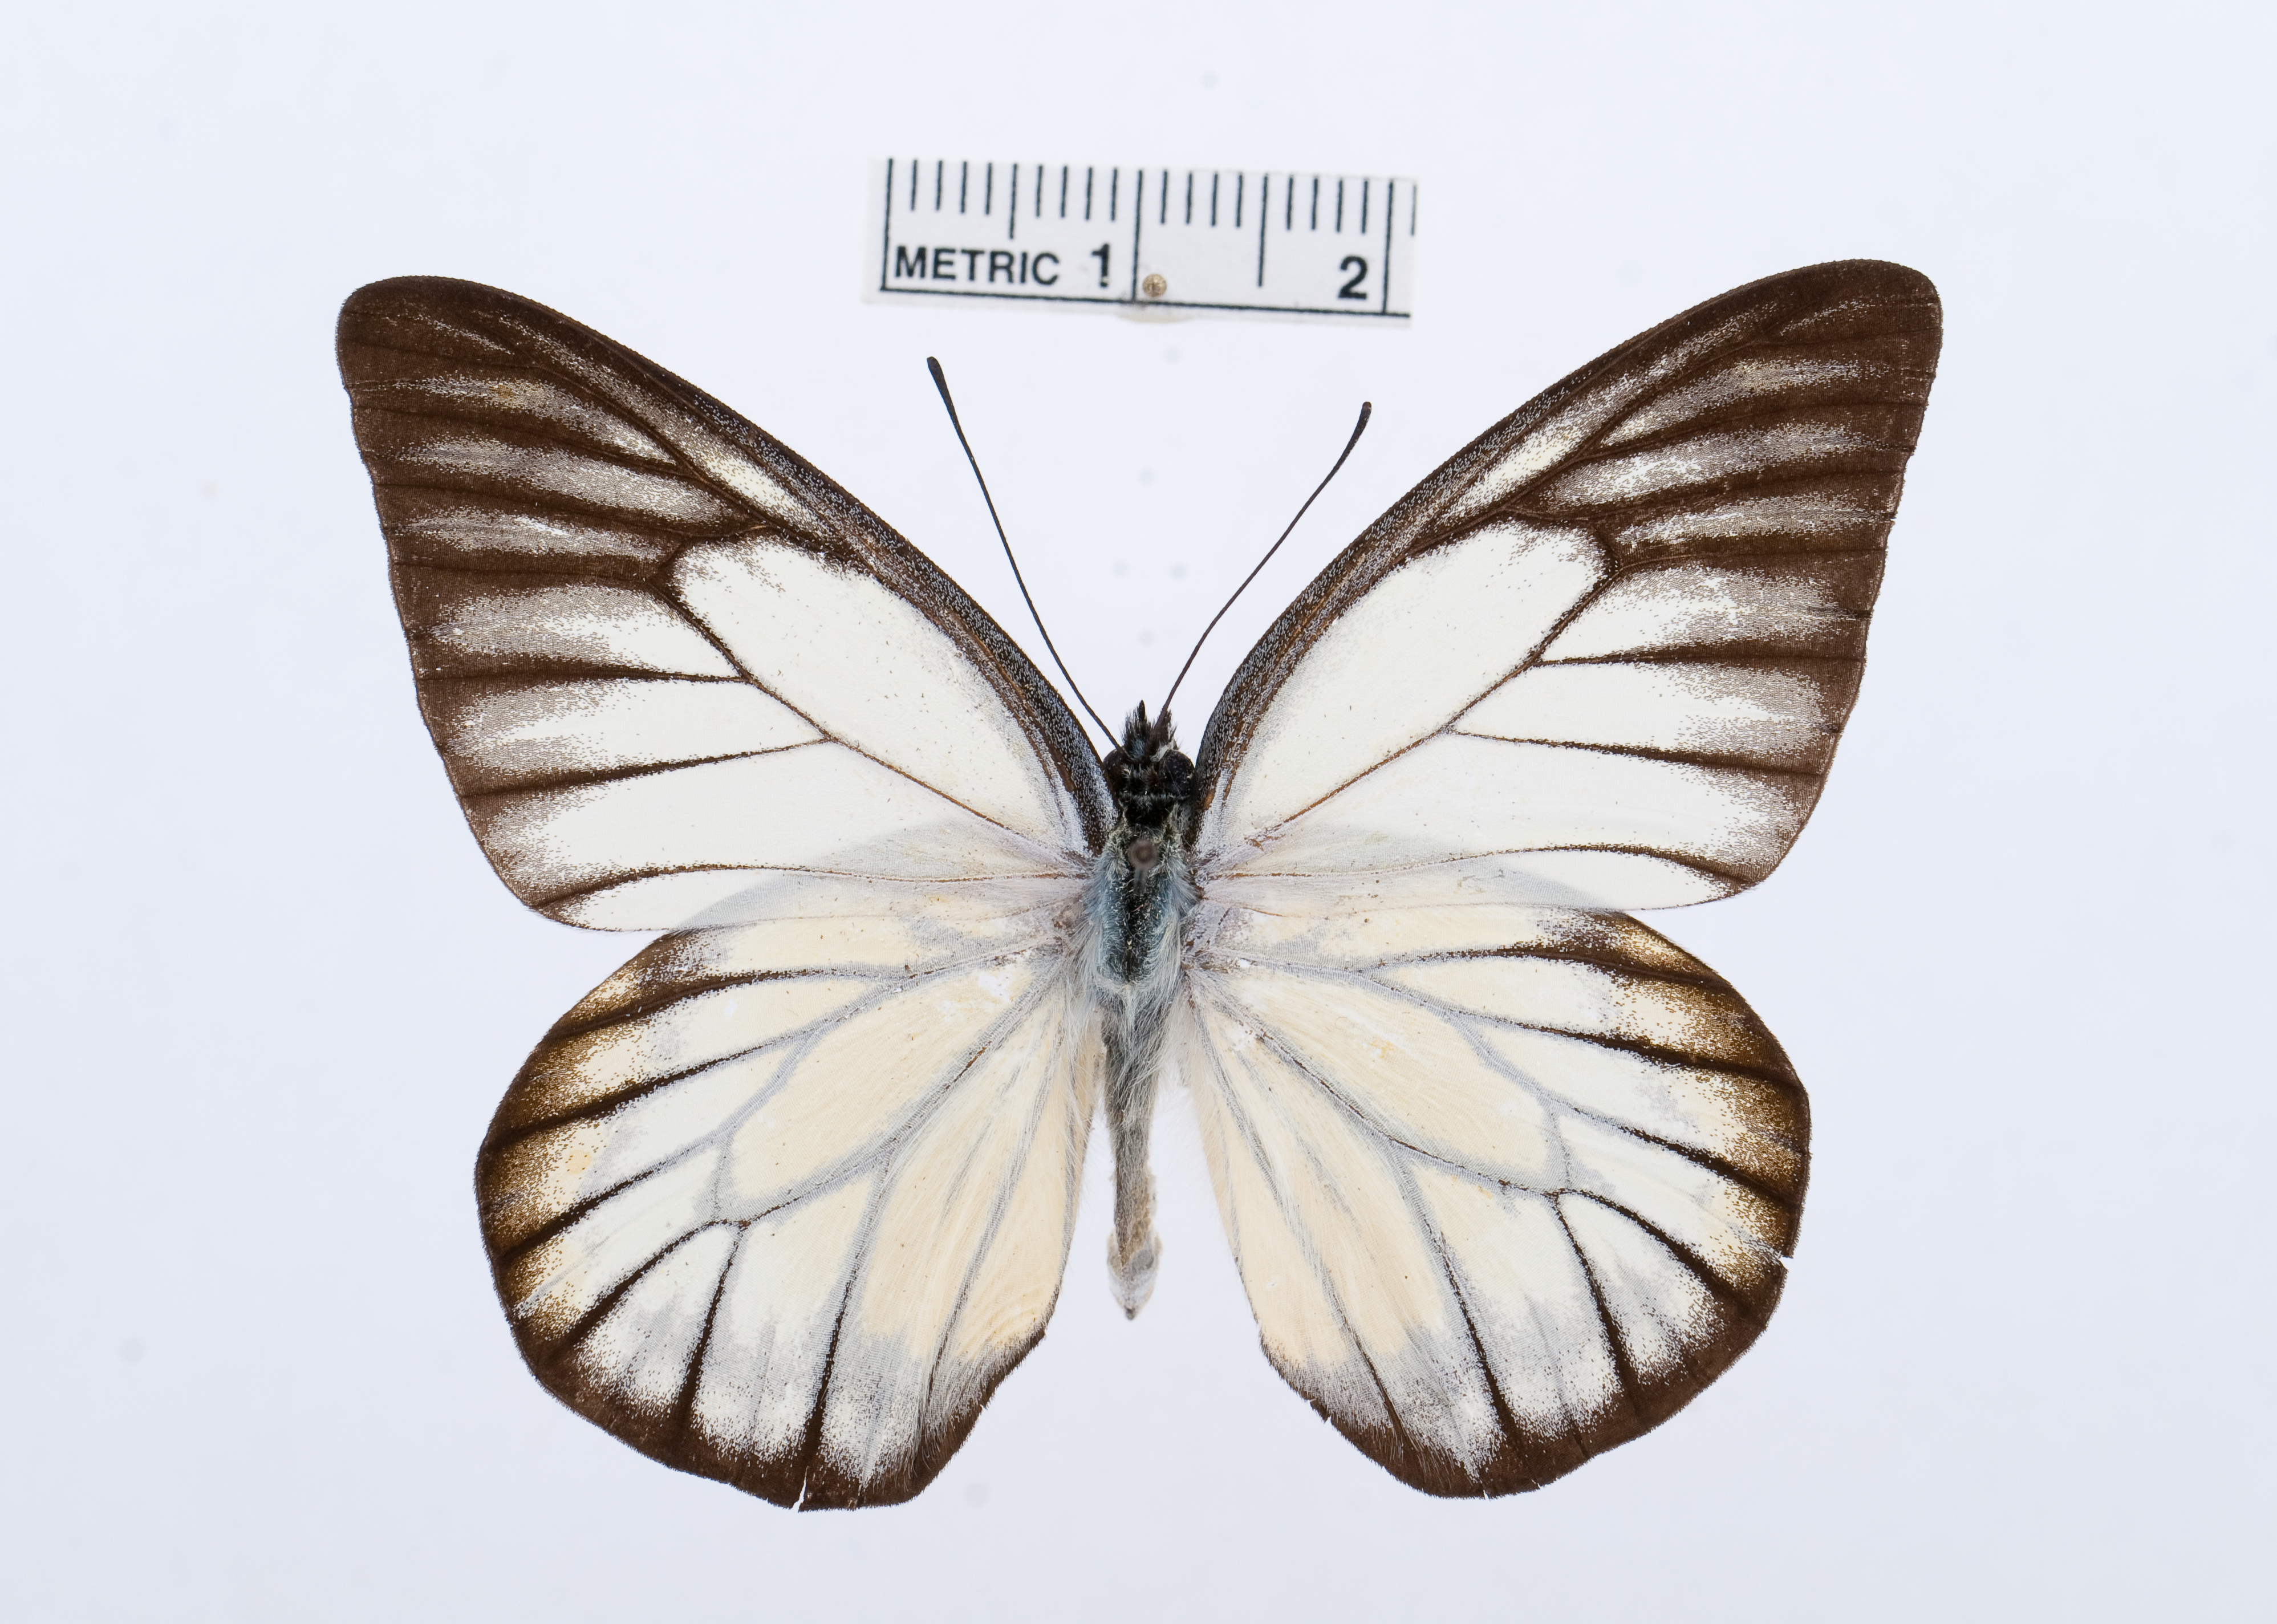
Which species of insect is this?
Prioneris vollenhovi
